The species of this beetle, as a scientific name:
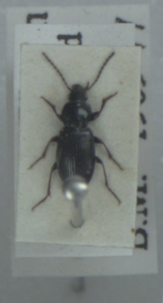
Pterostichus diligens
